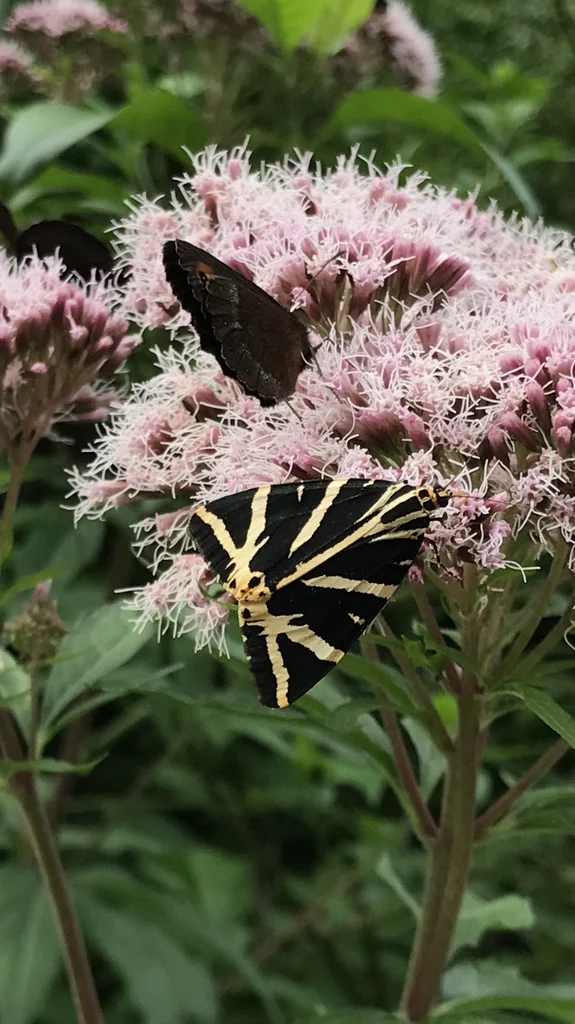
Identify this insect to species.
Euplagia quadripunctaria
